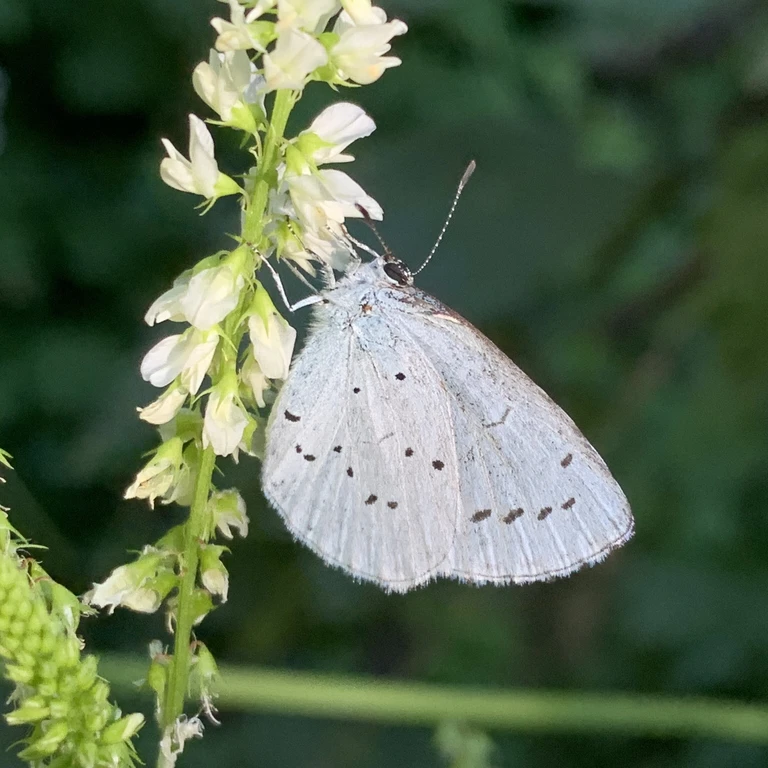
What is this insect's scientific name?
Celastrina argiolus
